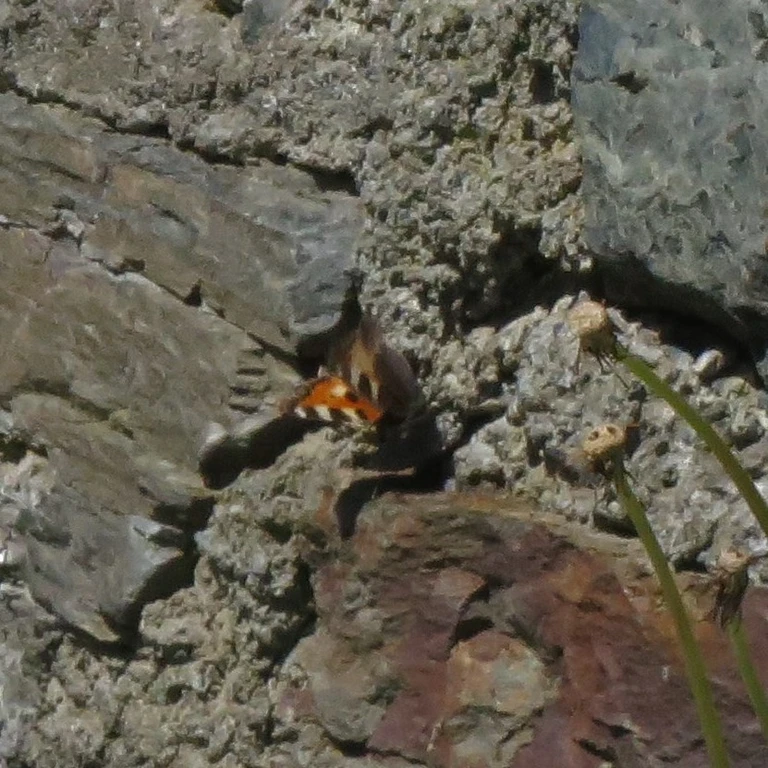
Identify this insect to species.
Aglais urticae
